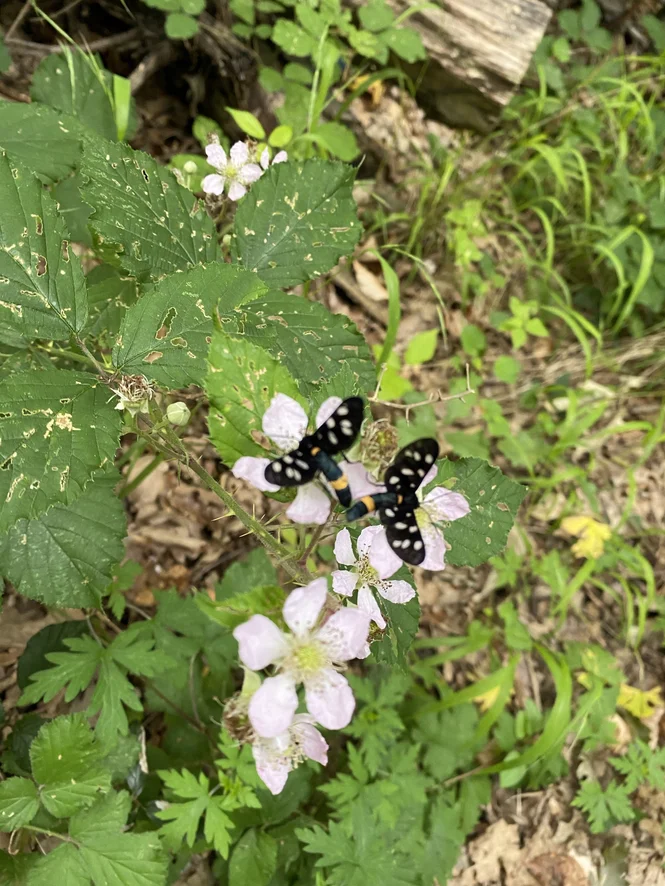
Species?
Amata phegea
